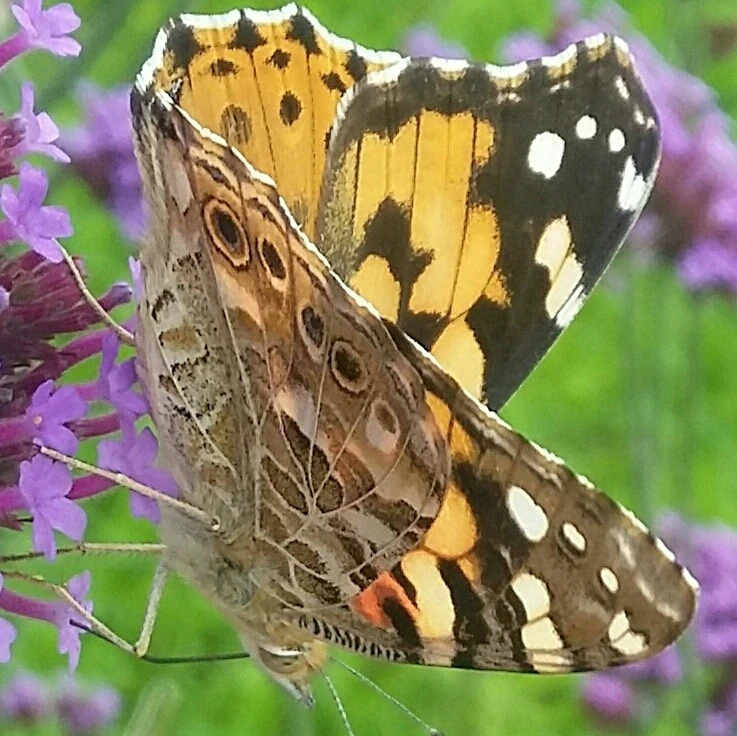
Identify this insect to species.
Vanessa cardui
